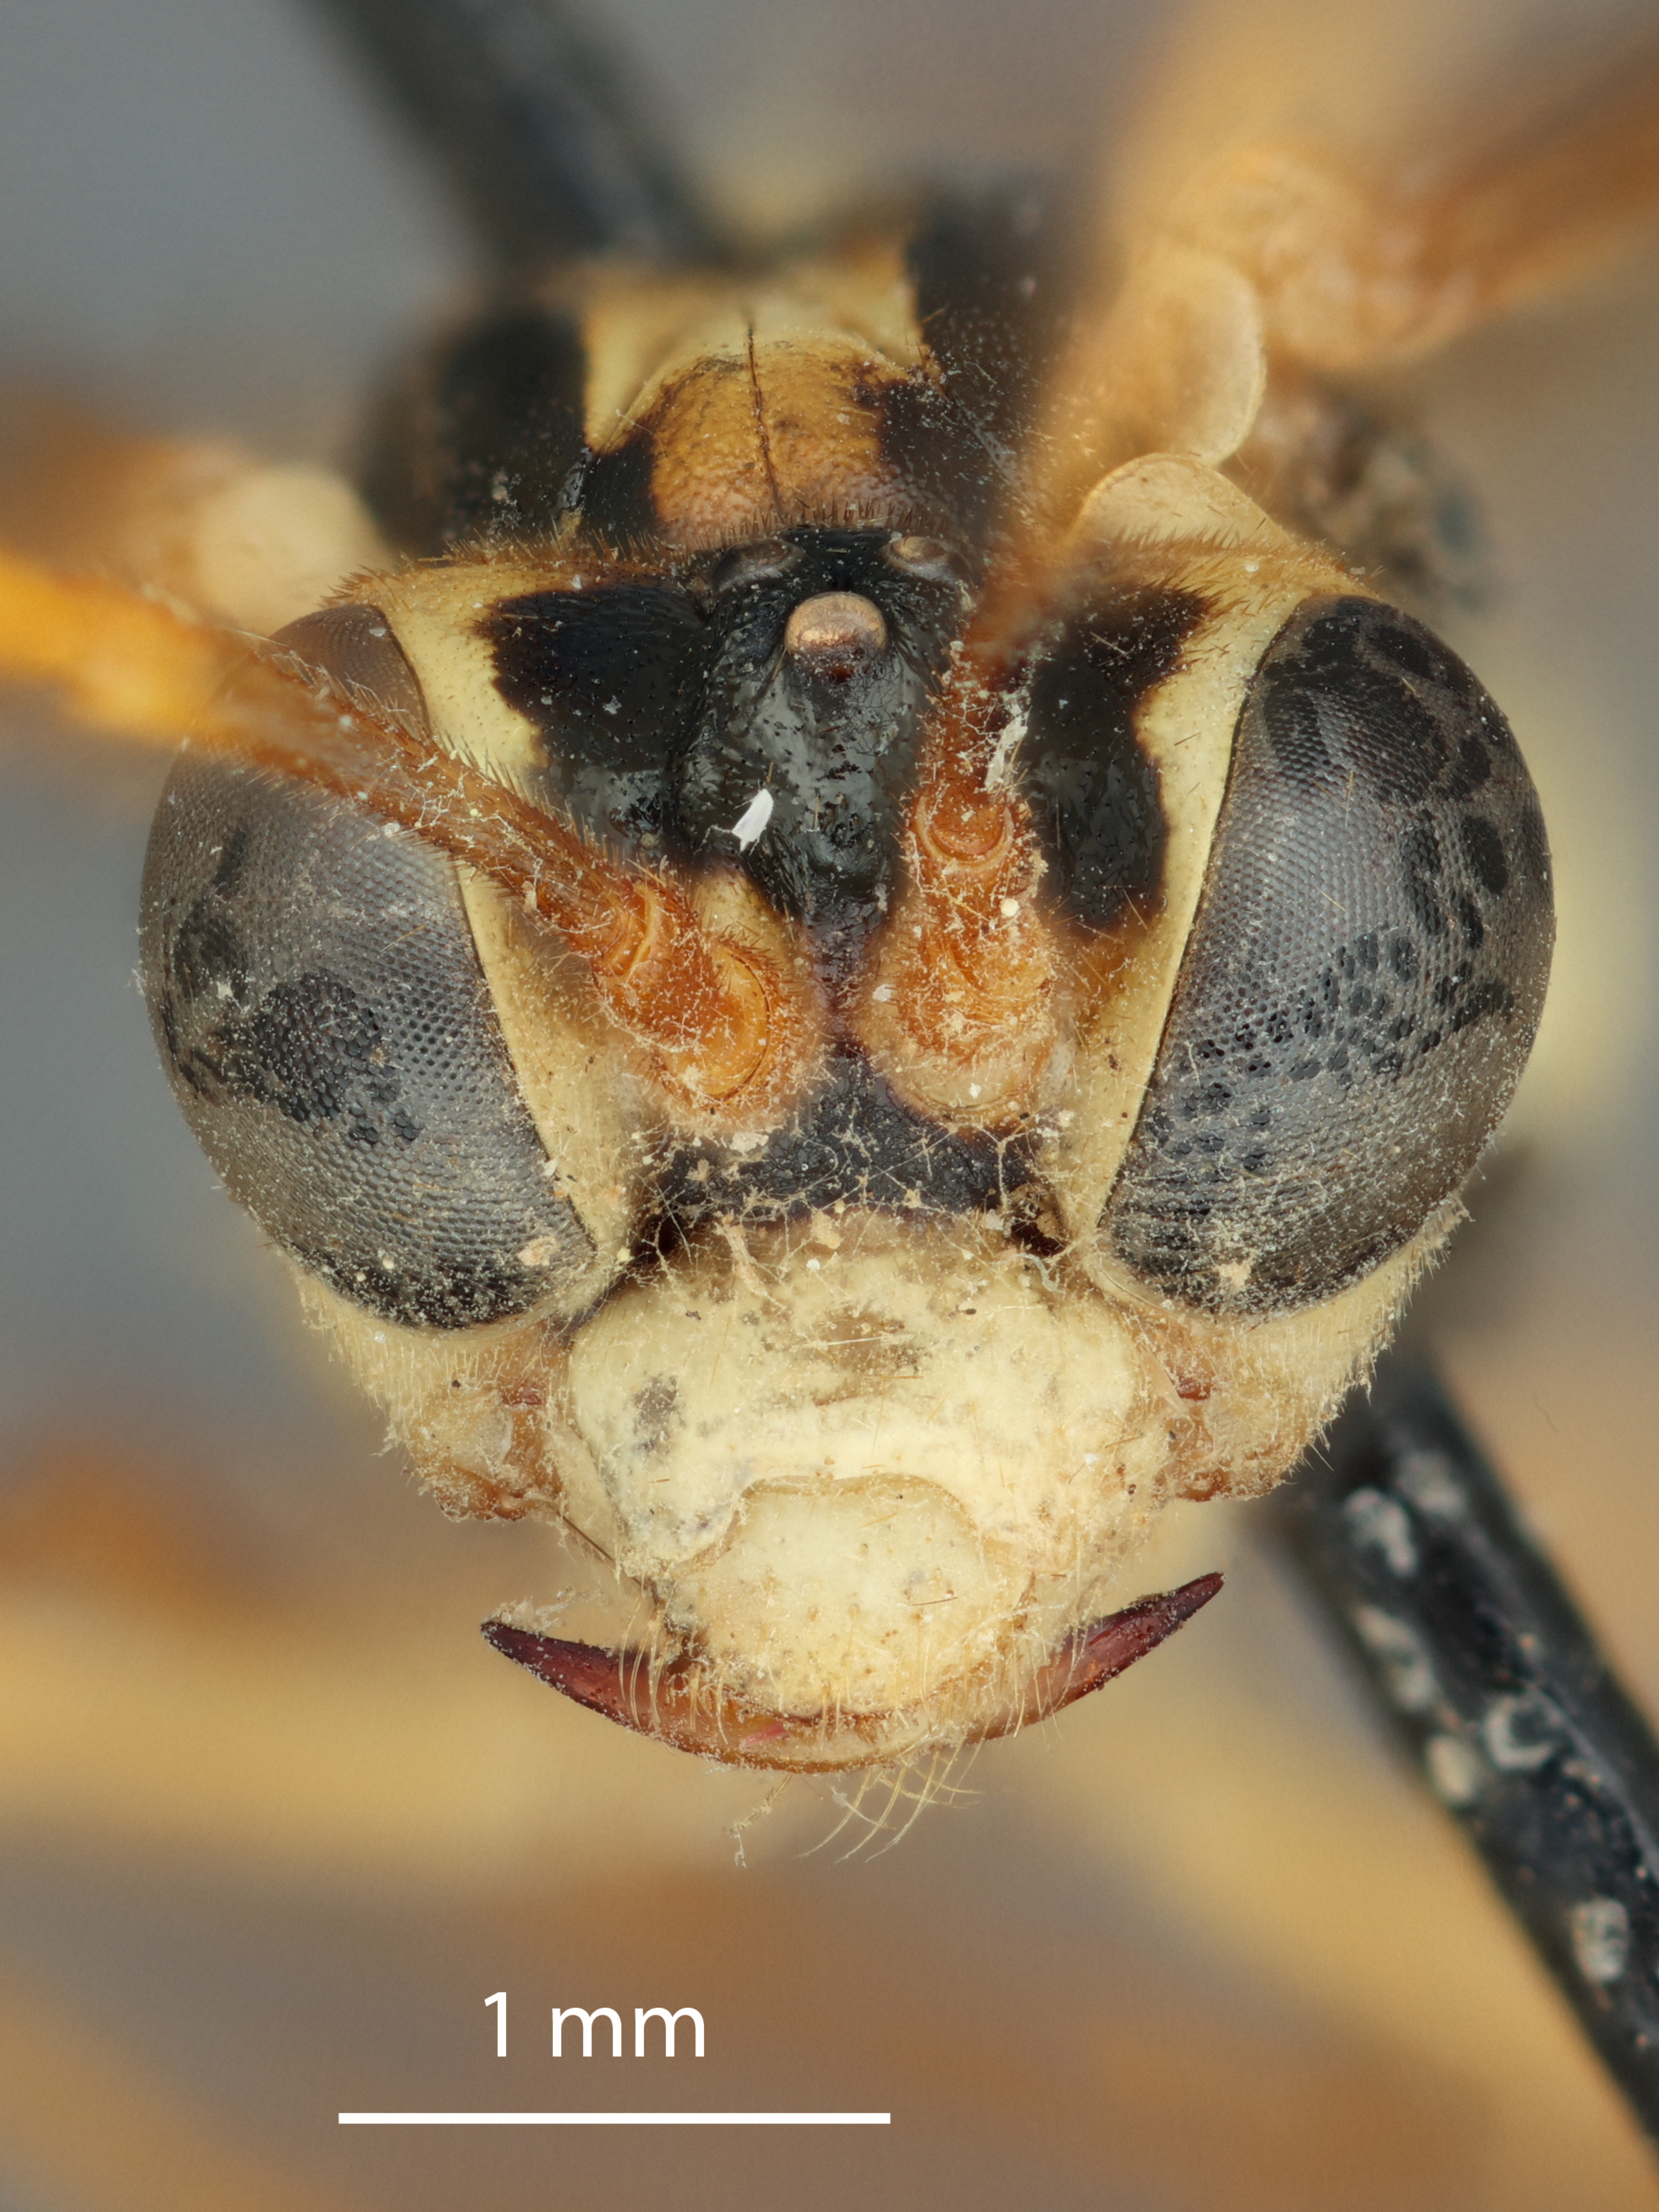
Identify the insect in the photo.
Tenthredo indigena
